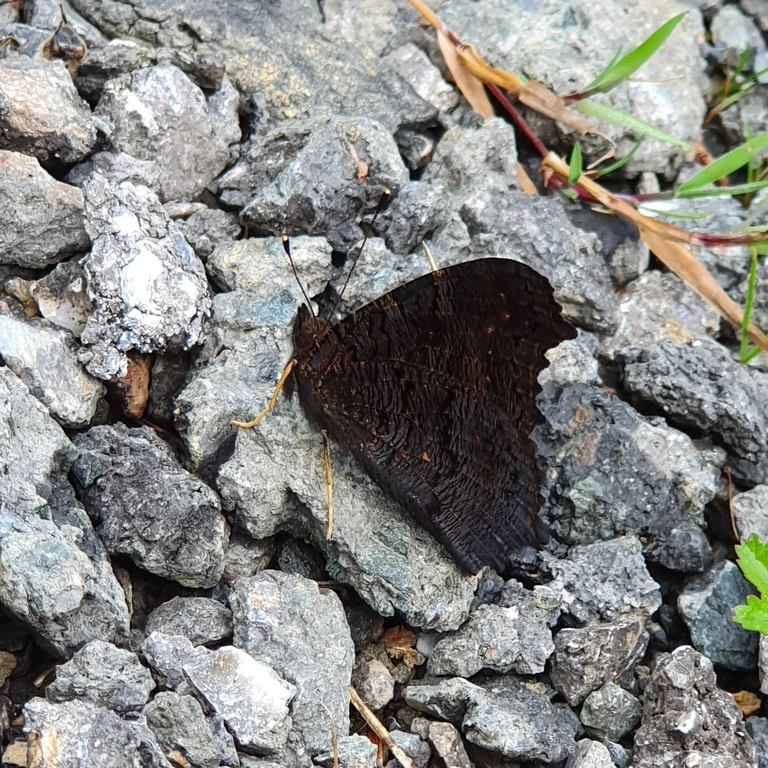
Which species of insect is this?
Aglais io
